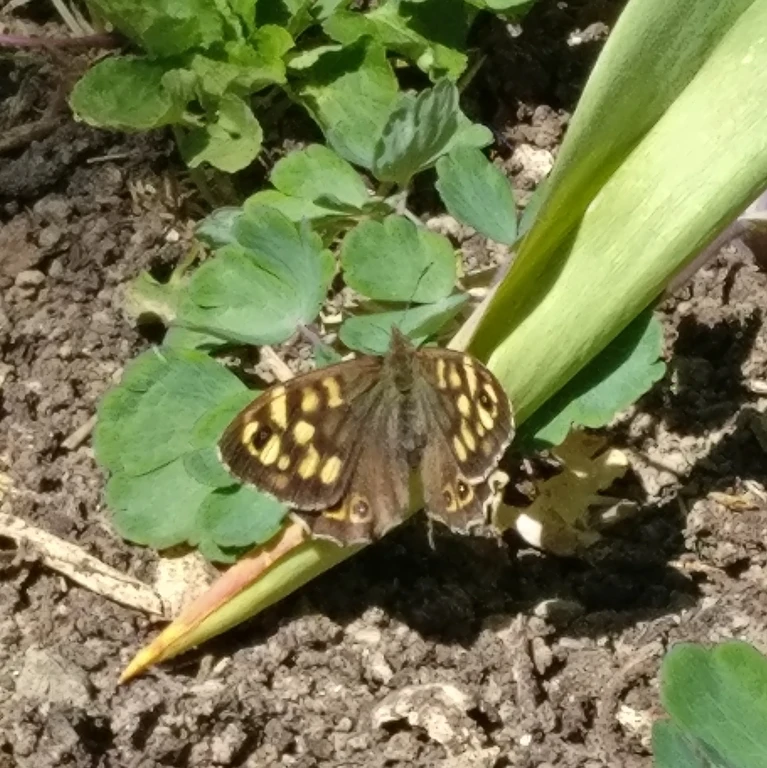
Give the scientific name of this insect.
Pararge aegeria
